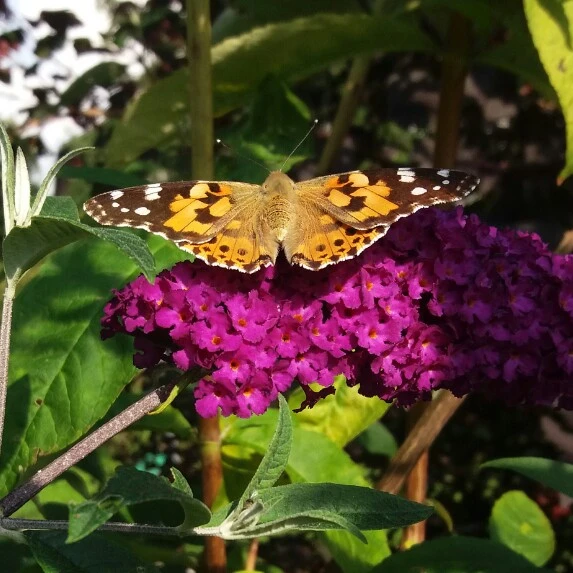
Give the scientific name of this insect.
Vanessa cardui
